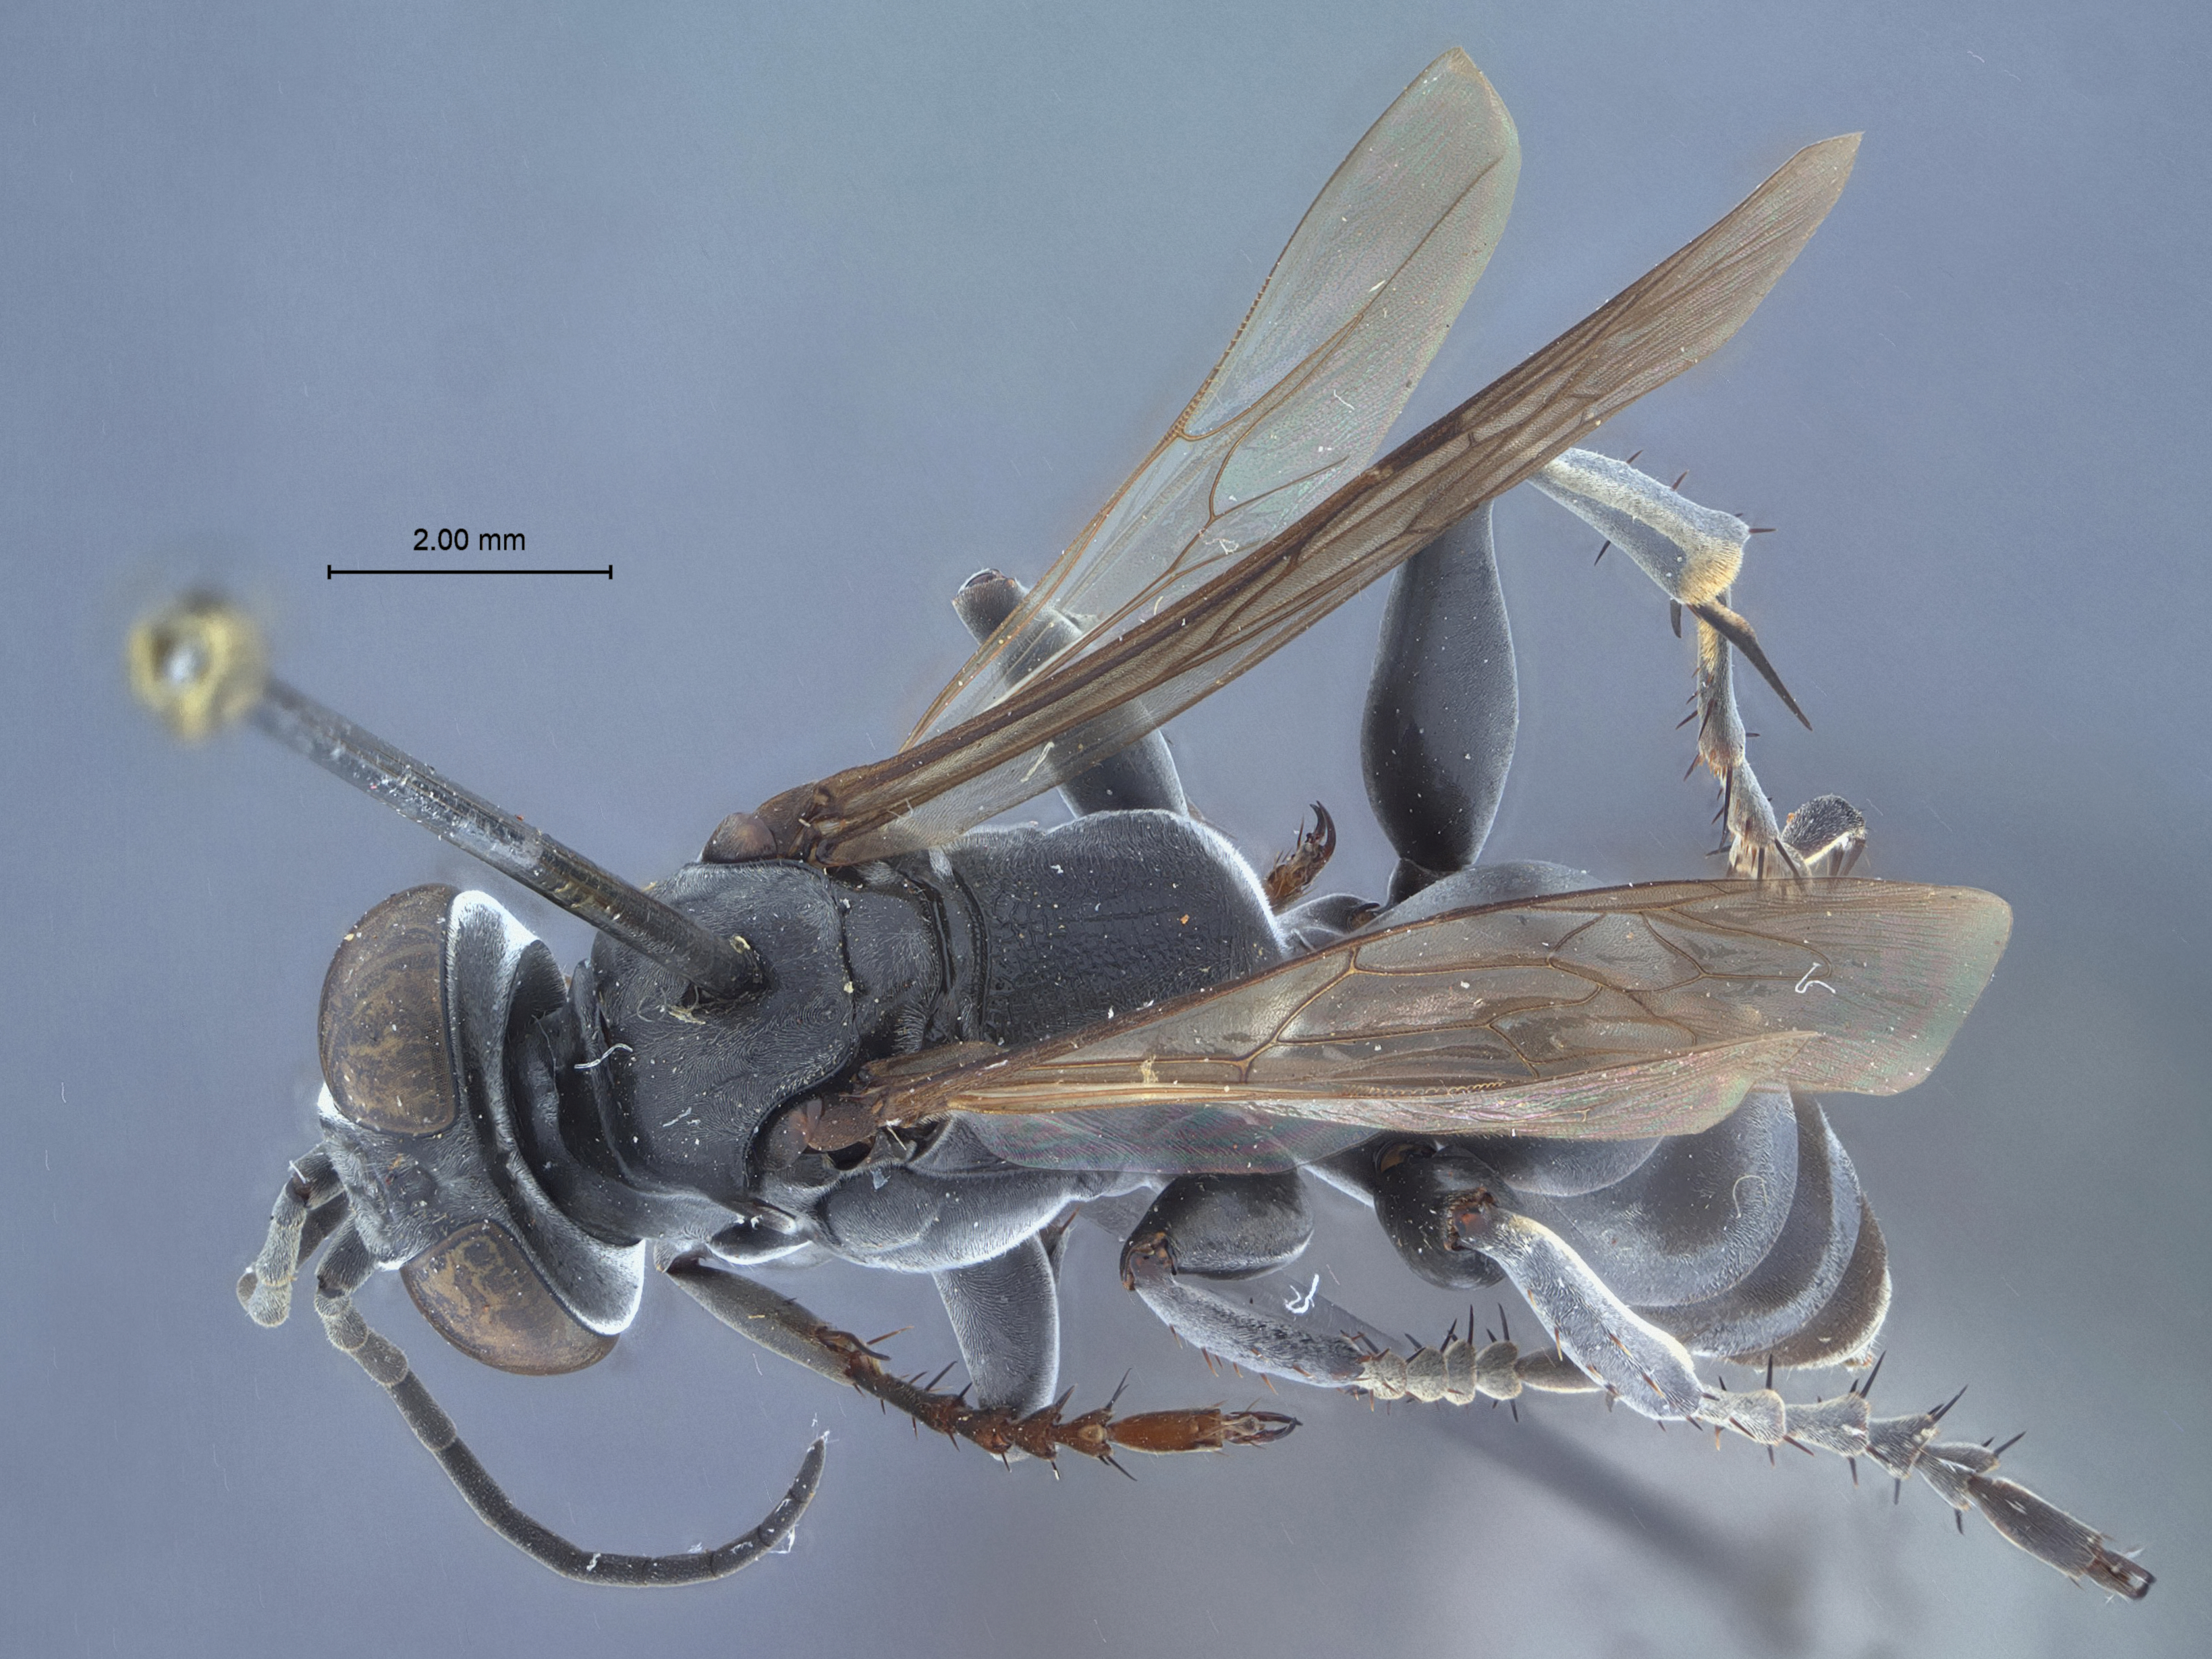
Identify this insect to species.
Motes larroides
